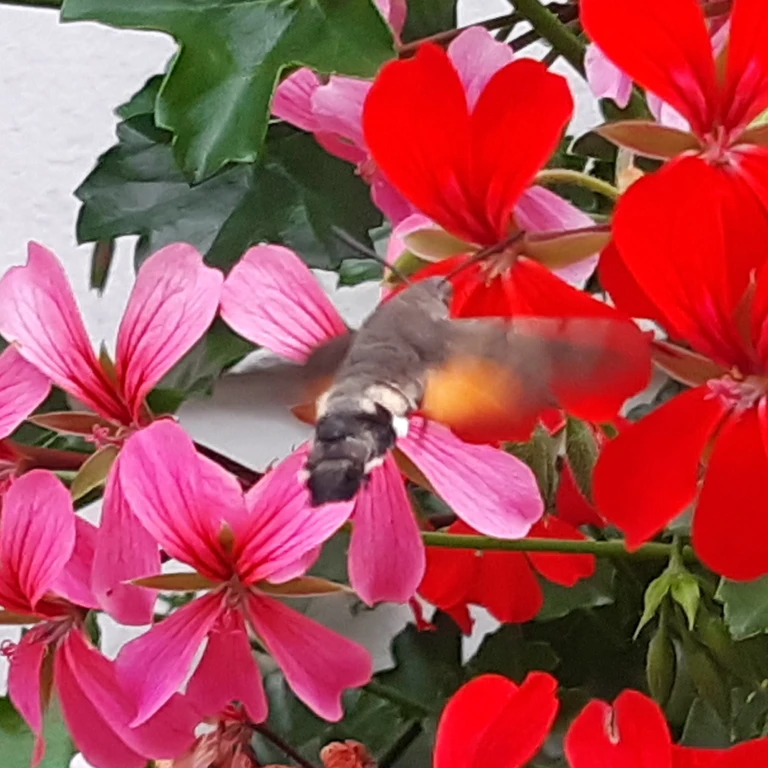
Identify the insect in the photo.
Macroglossum stellatarum
